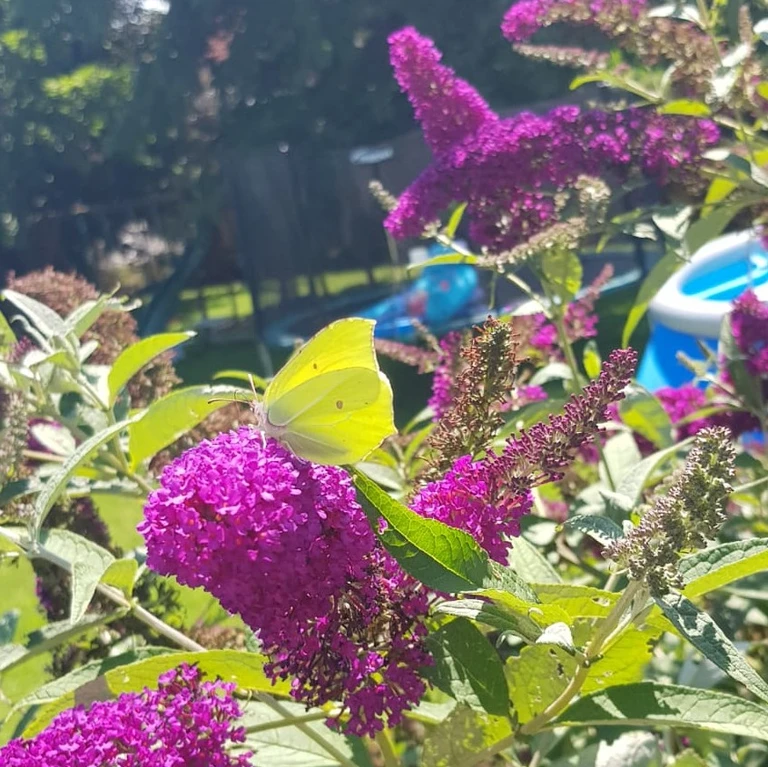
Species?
Gonepteryx rhamni
